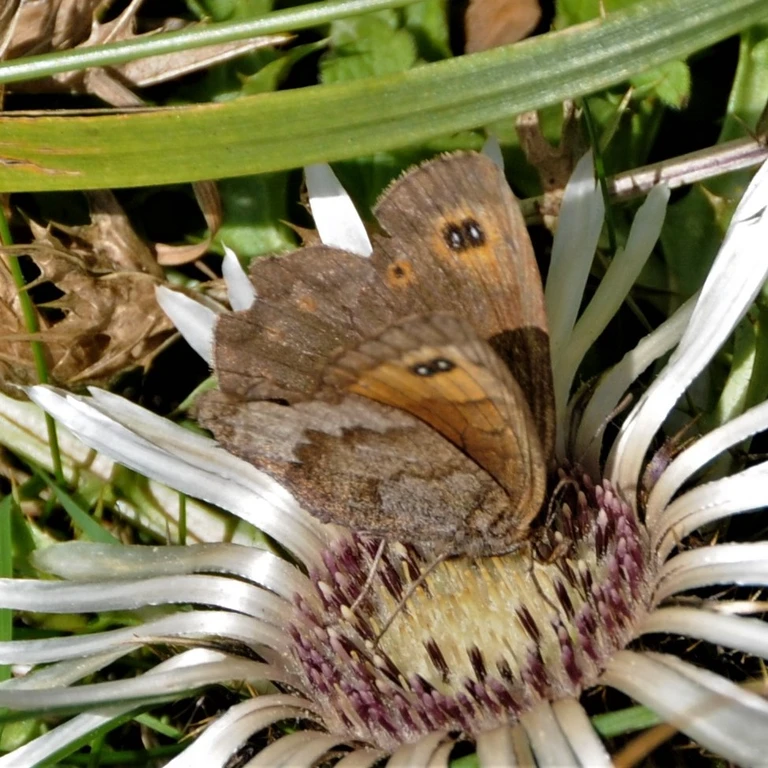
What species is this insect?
Erebia pronoe
